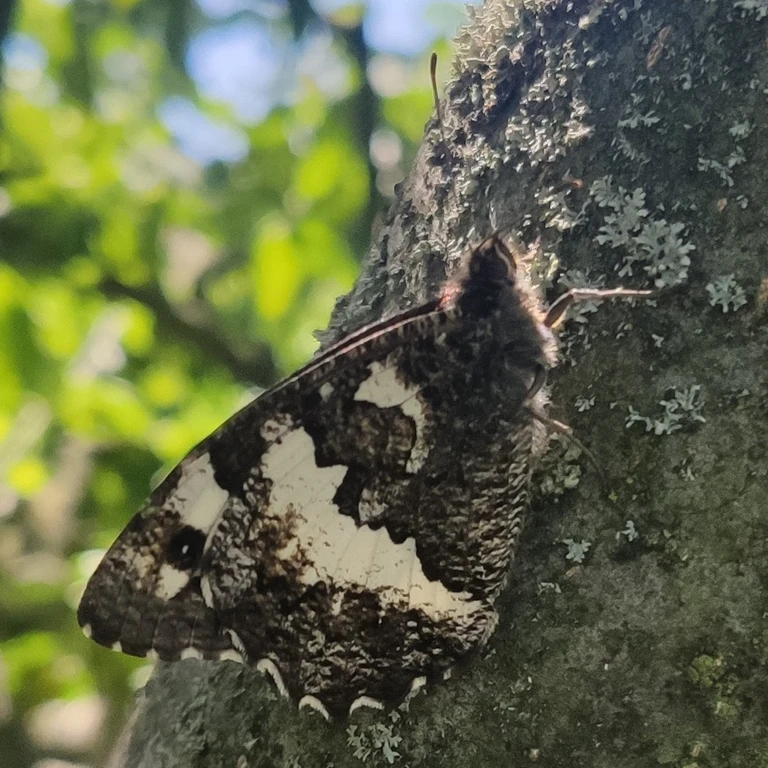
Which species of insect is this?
Brintesia circe
